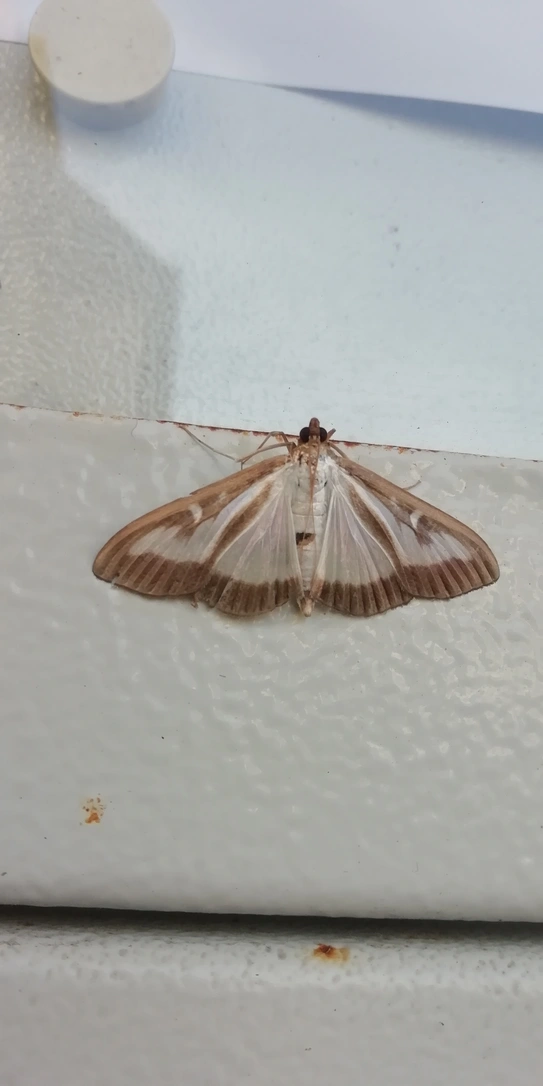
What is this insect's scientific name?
Cydalima perspectalis
